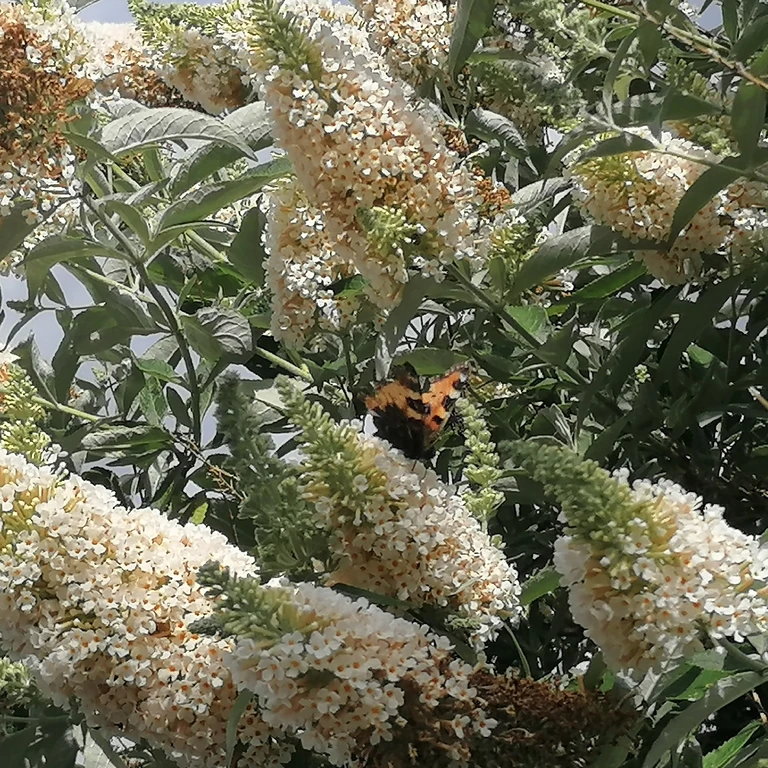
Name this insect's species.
Aglais urticae
